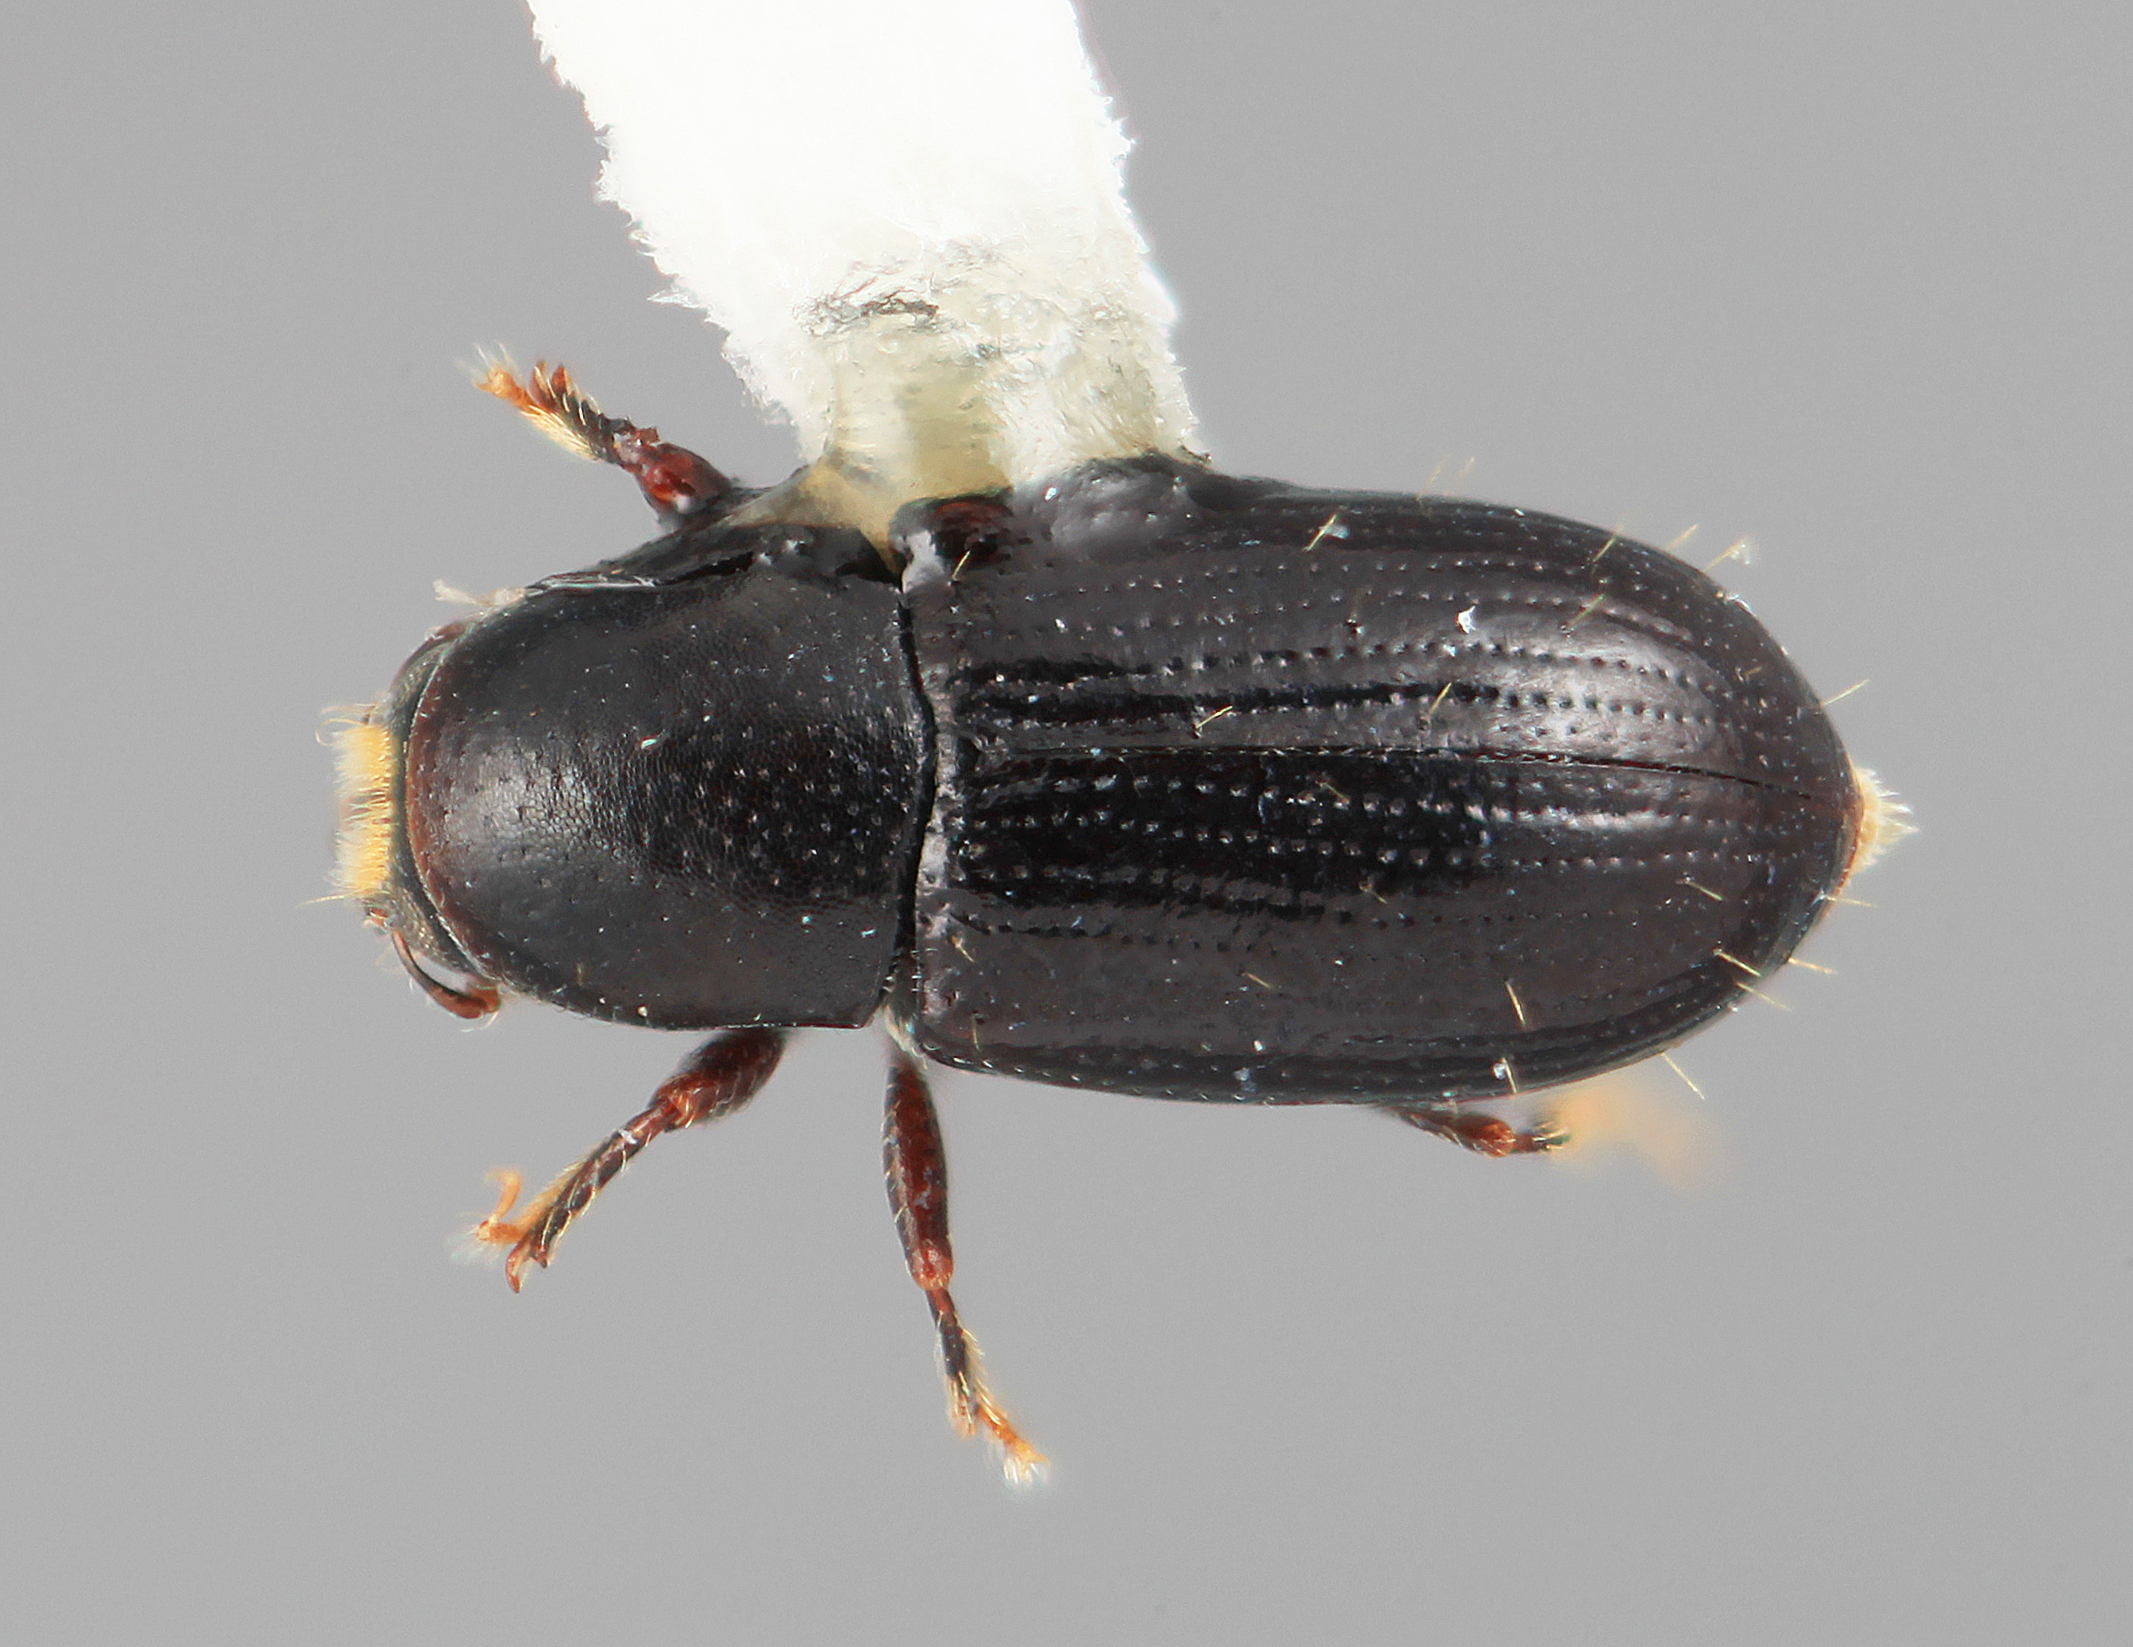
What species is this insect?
Scolytodes fulmineus
